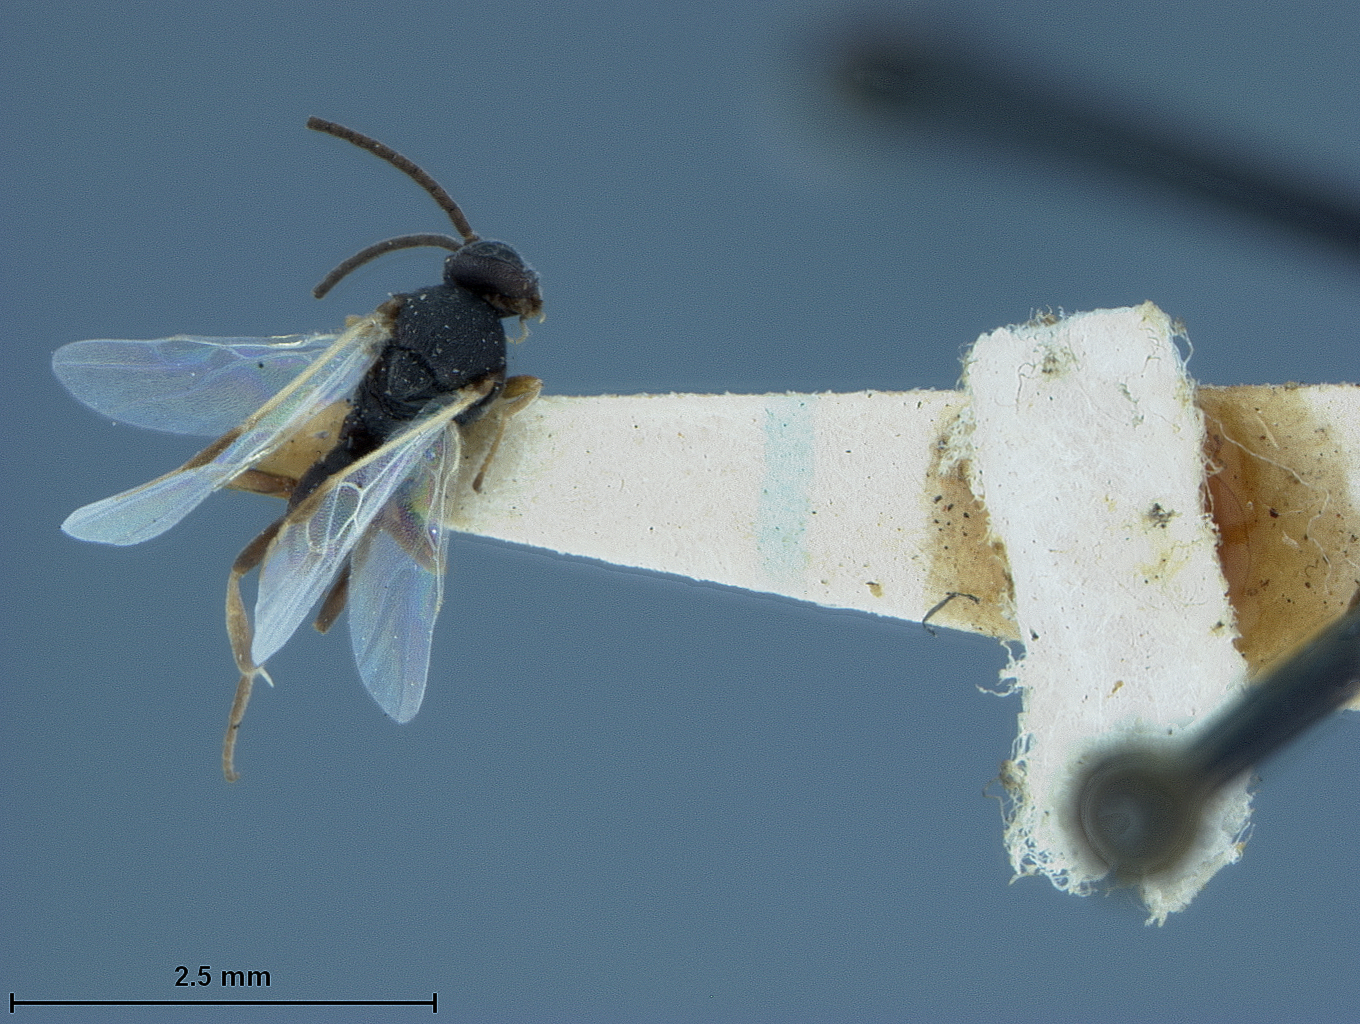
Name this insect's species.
Apanteles nemoriae
